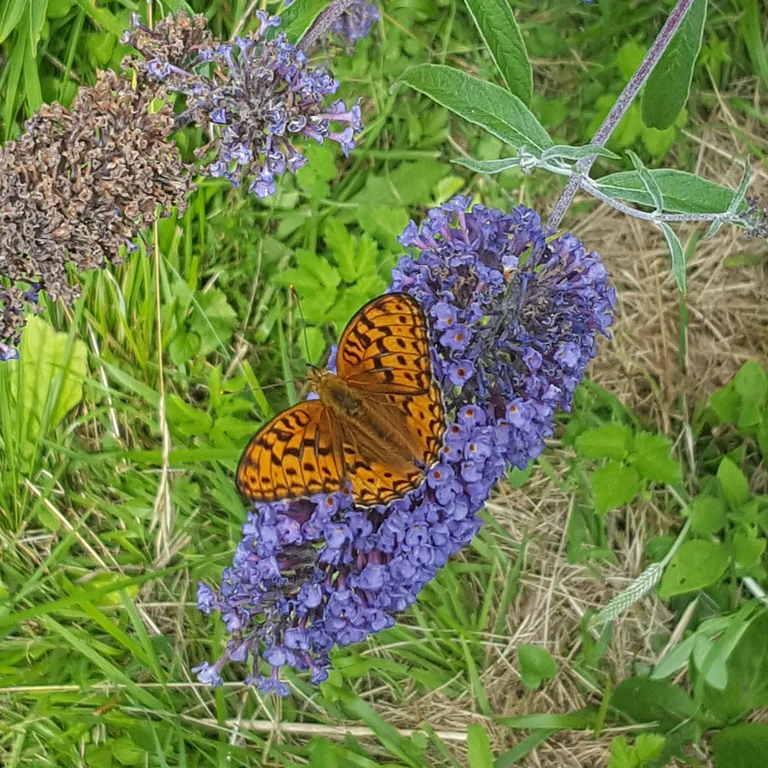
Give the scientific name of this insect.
Fabriciana adippe
